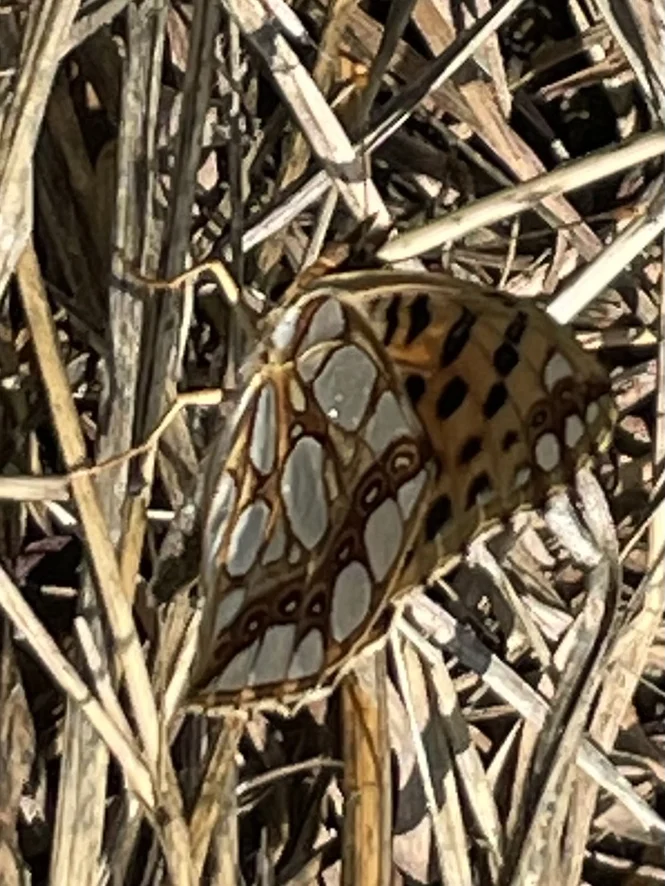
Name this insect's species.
Issoria lathonia
